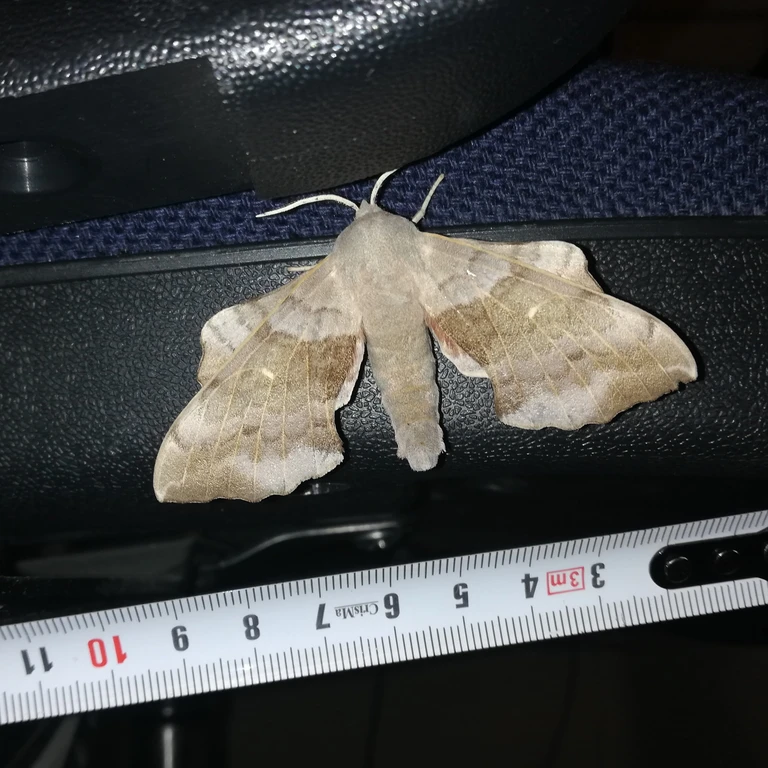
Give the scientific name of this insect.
Laothoe populi
